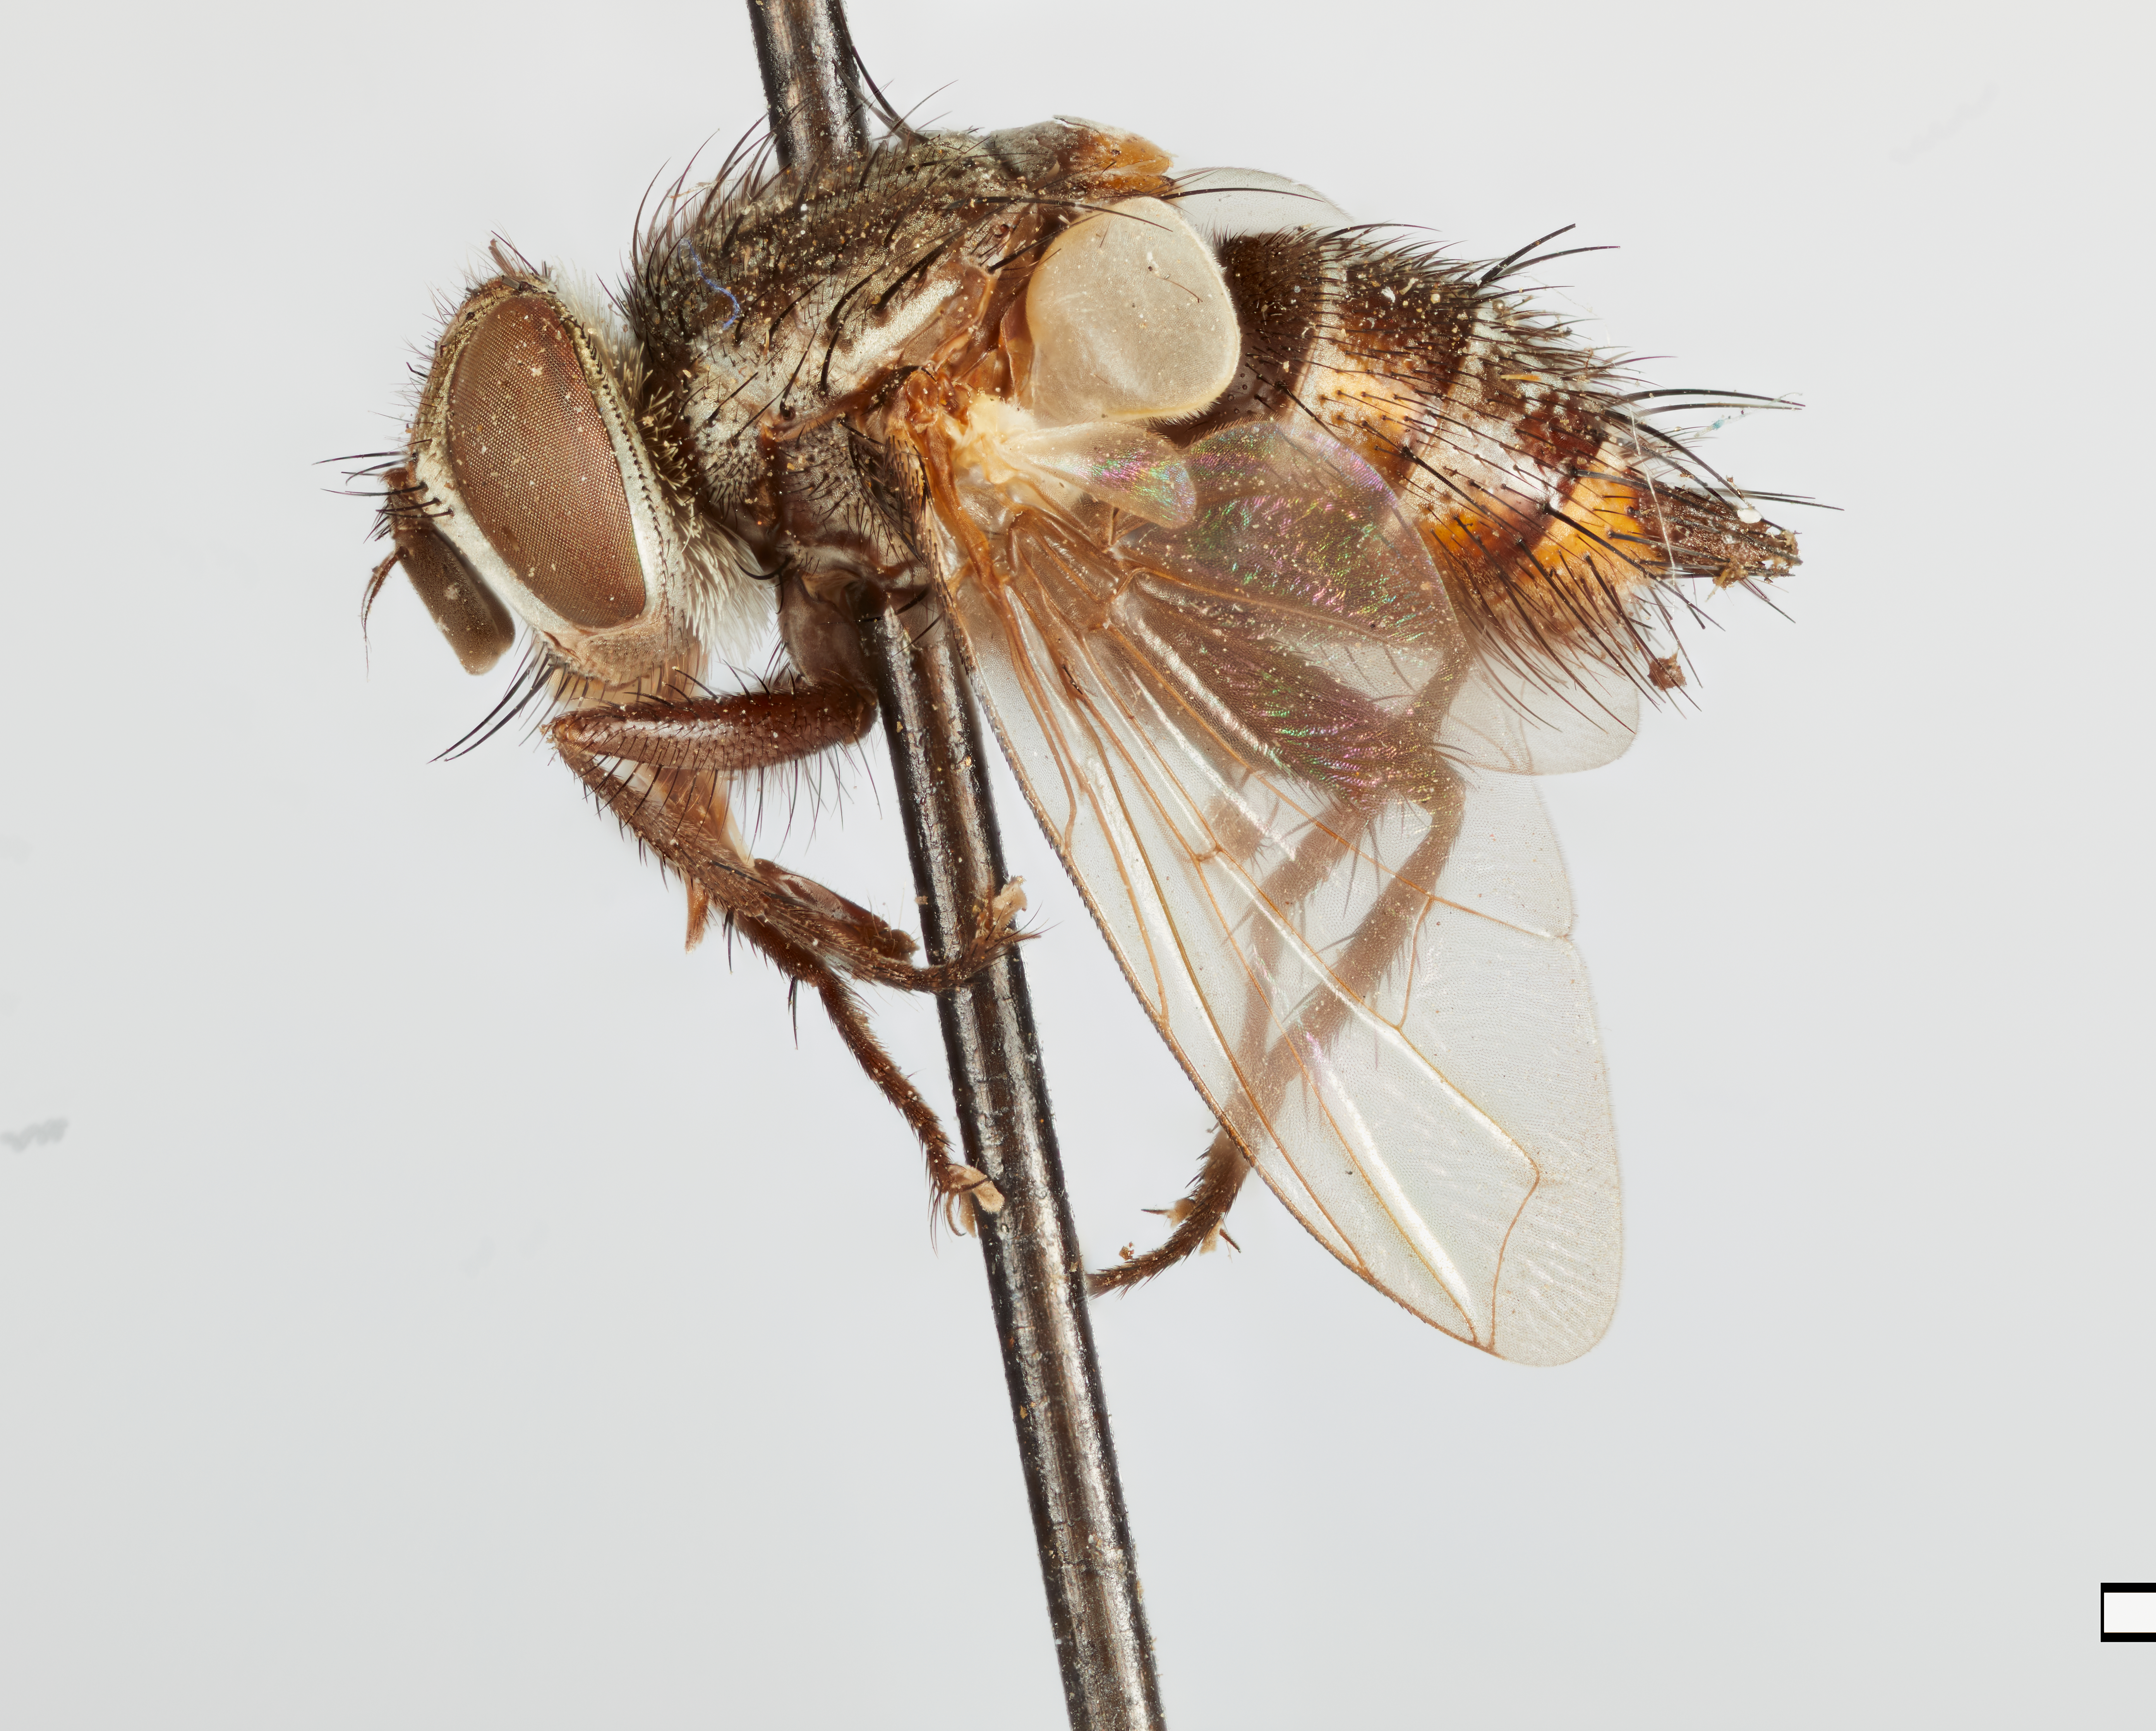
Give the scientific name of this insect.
Sturmia phyciodis
